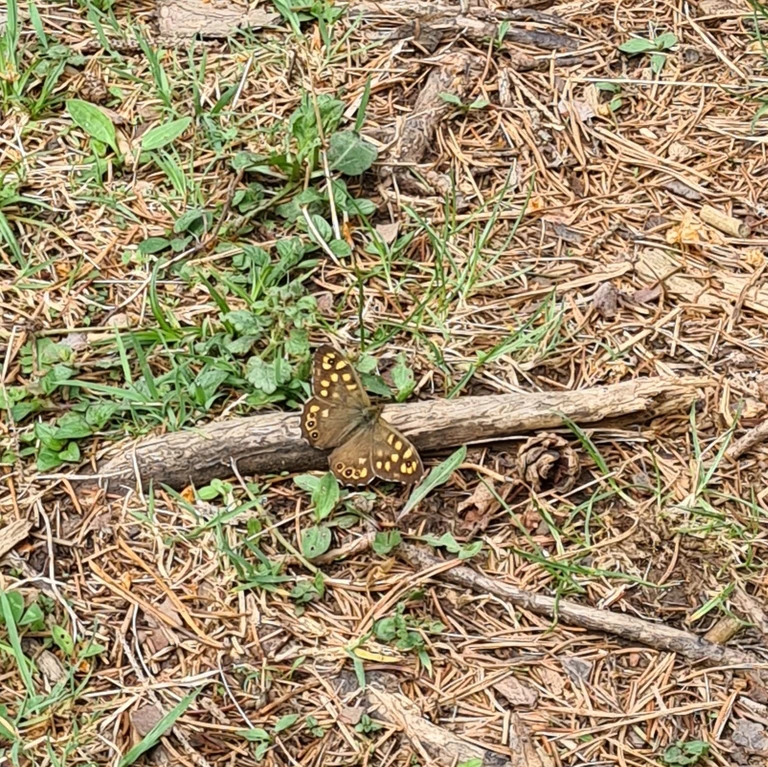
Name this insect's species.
Pararge aegeria
